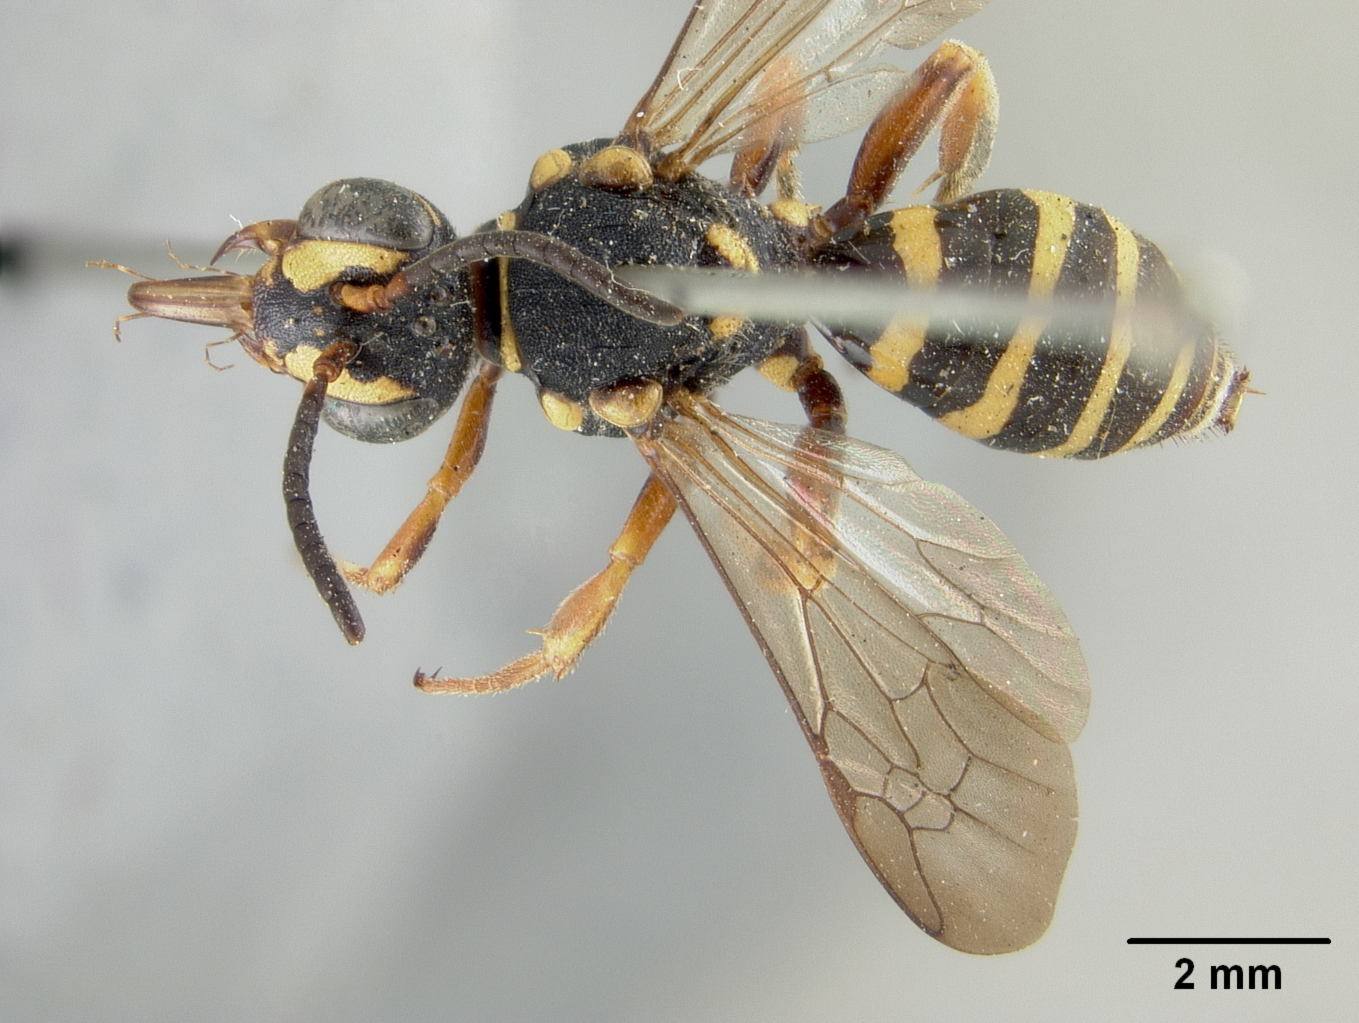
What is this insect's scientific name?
Nomada graenicheri
